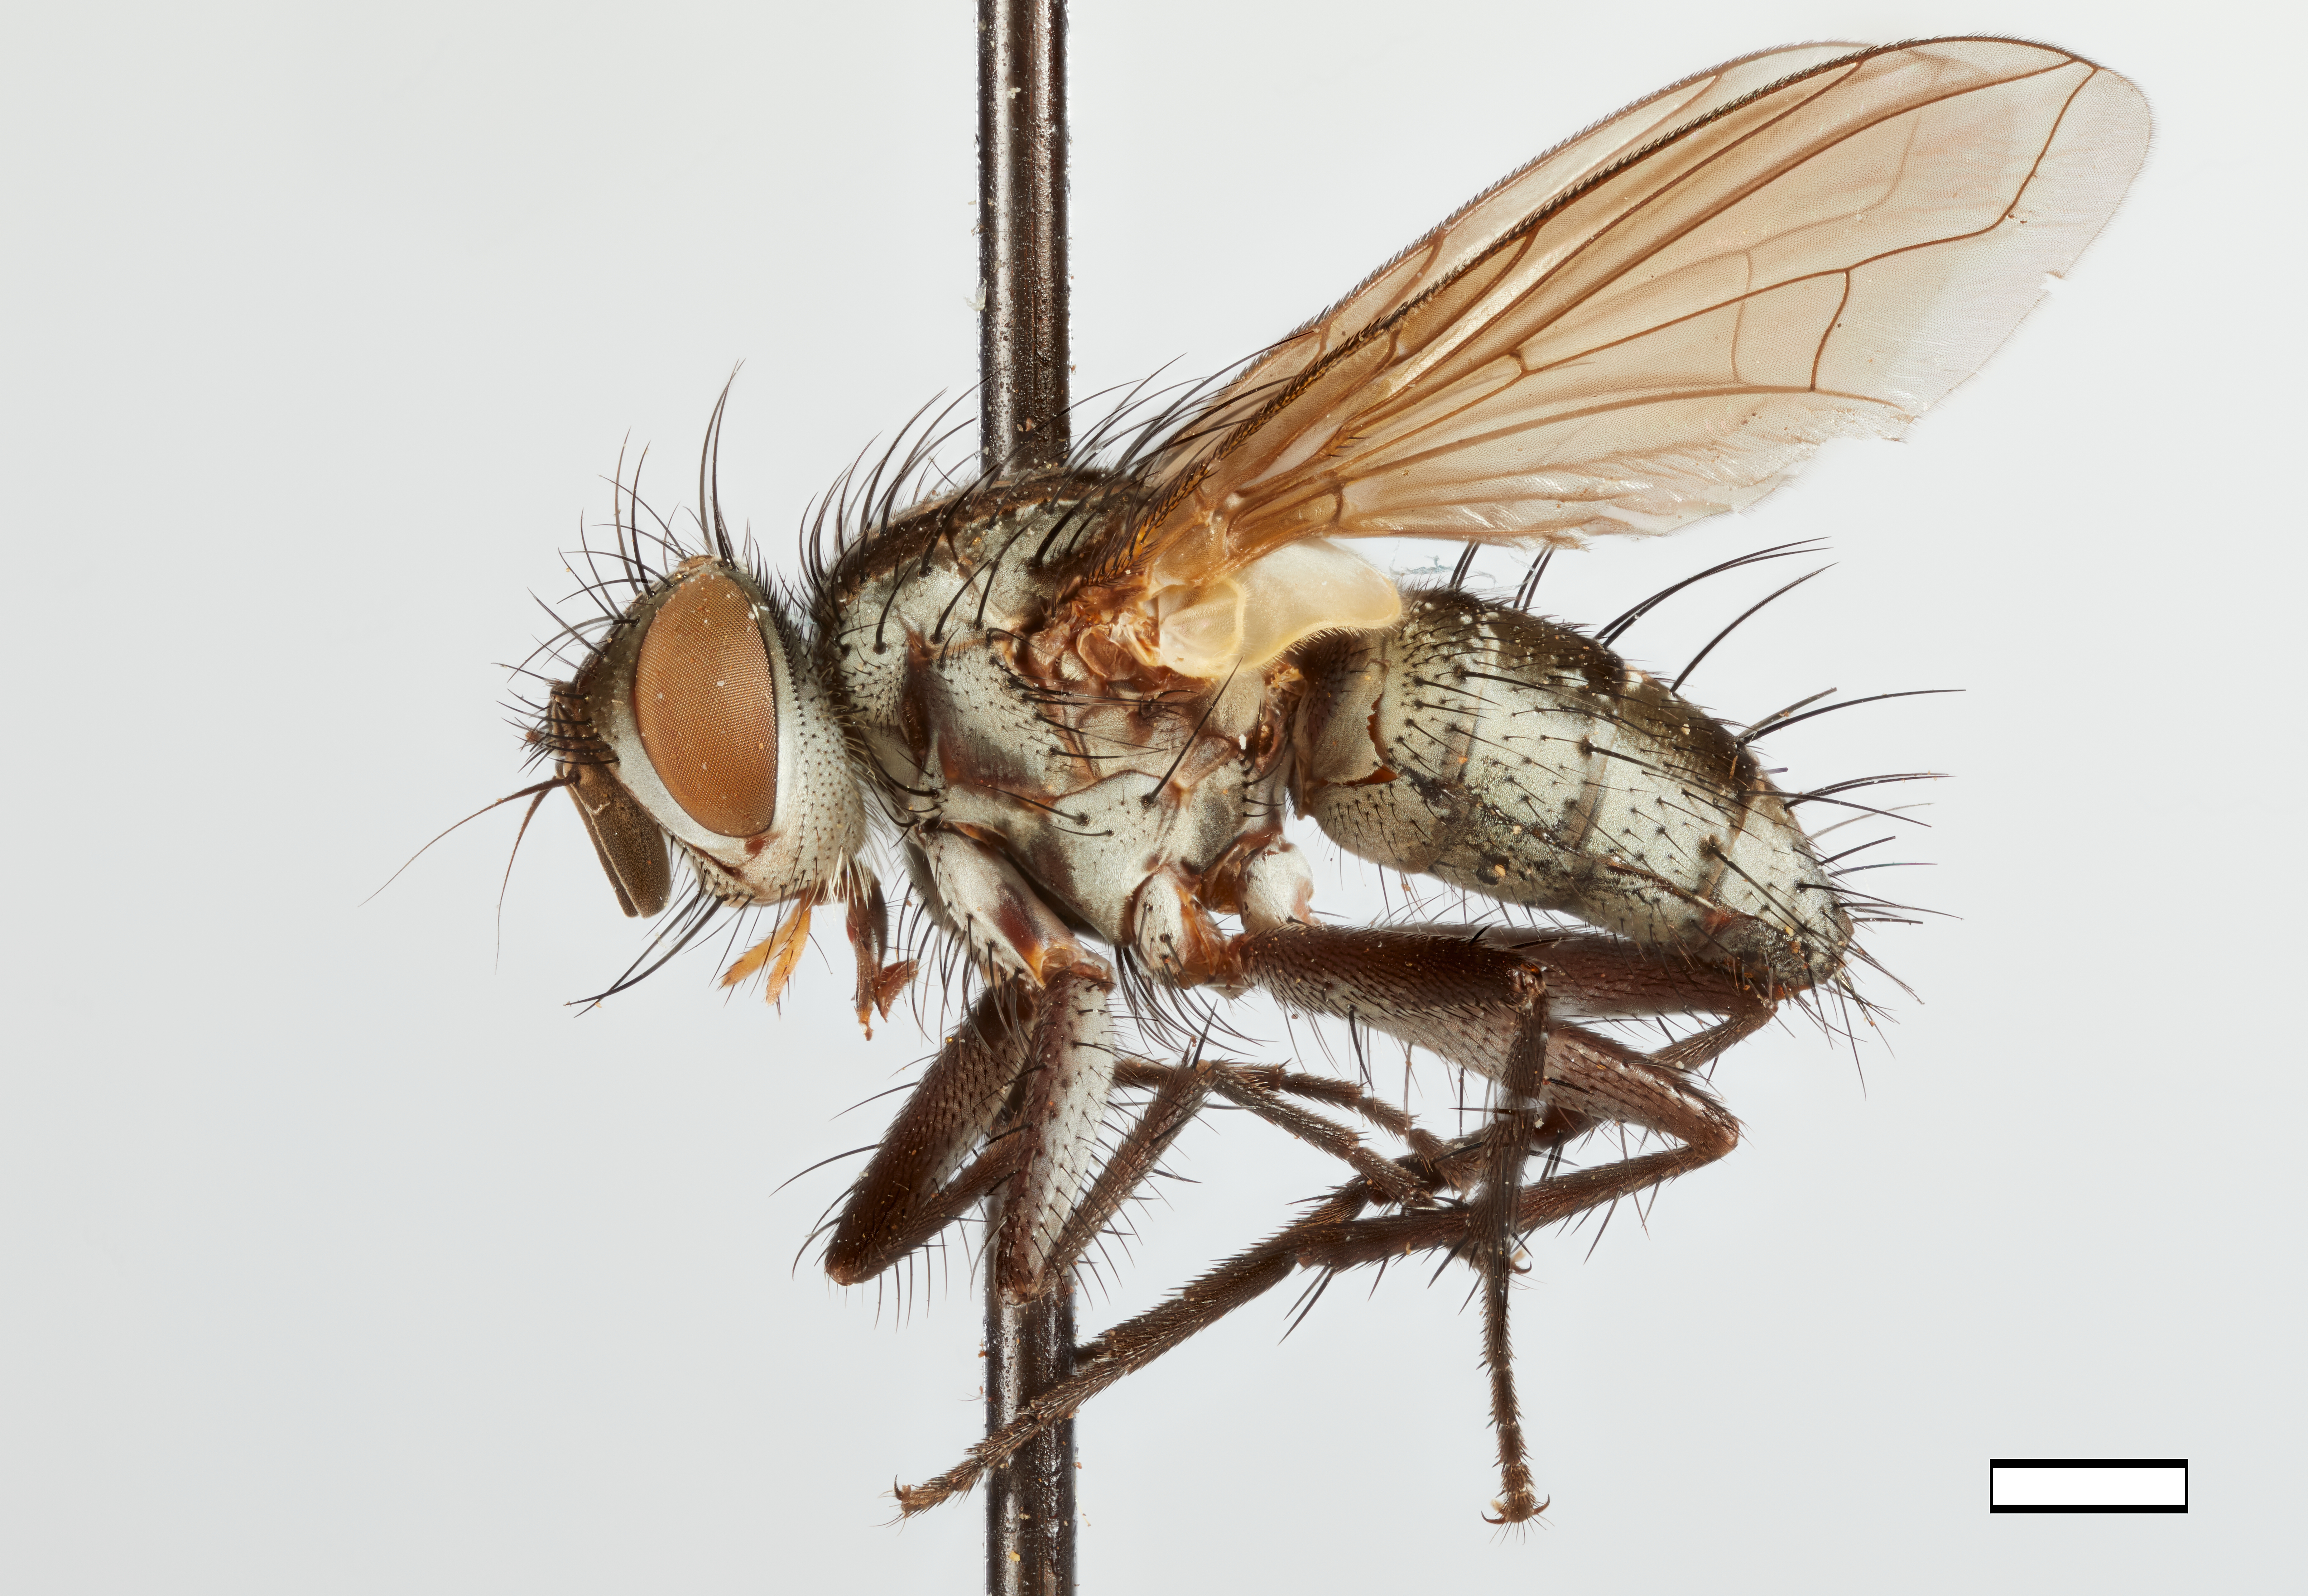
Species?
Neominthopsis discalis
